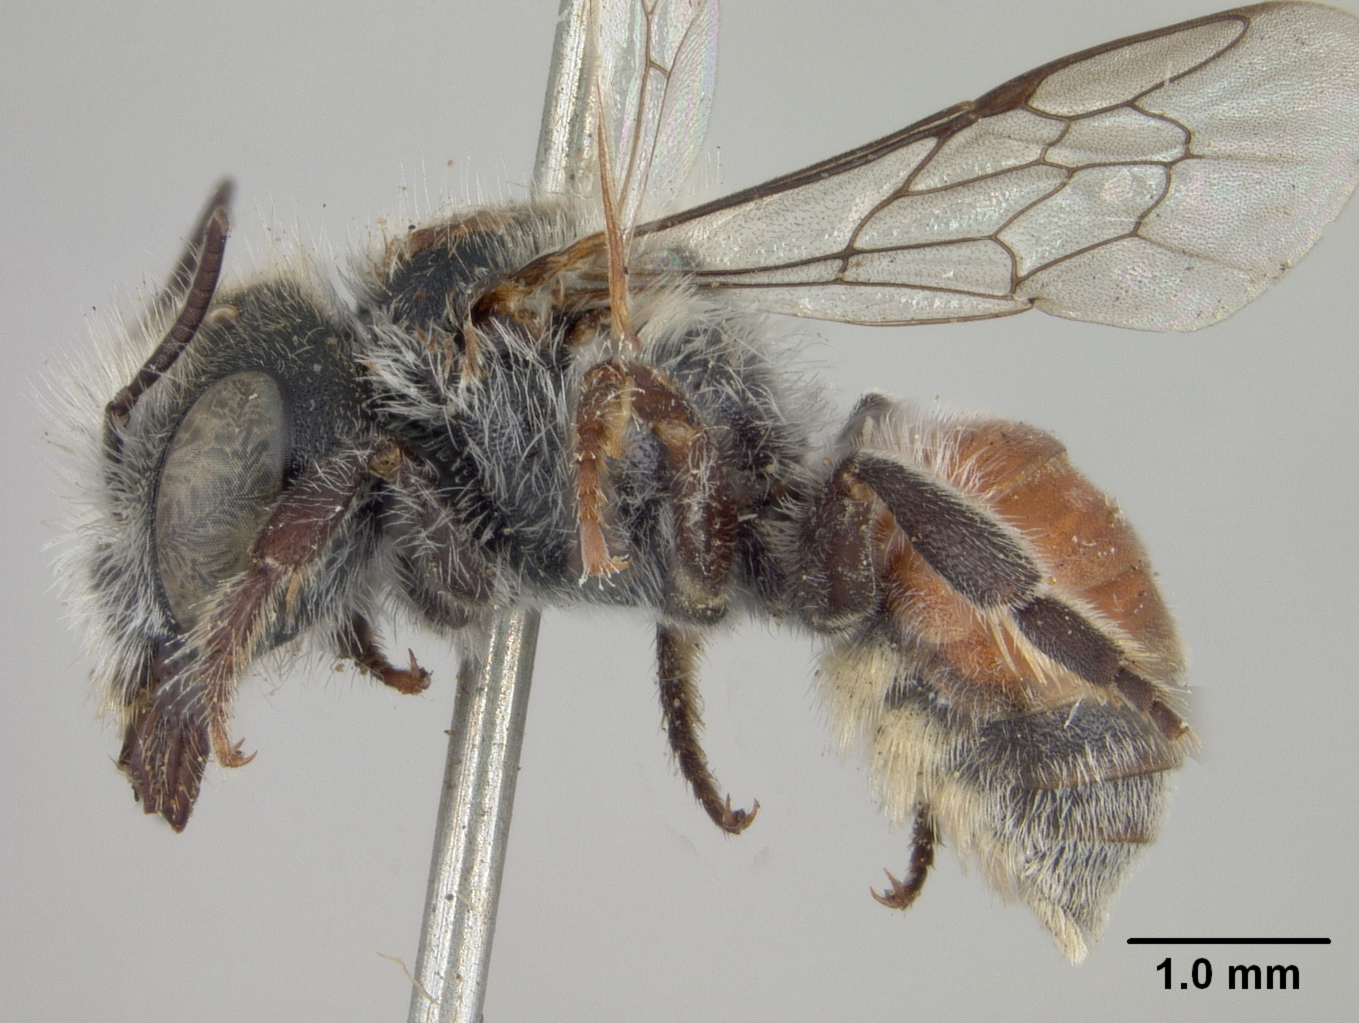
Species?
Osmia remotula
